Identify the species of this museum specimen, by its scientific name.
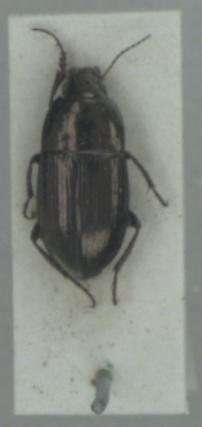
Amara aenea
